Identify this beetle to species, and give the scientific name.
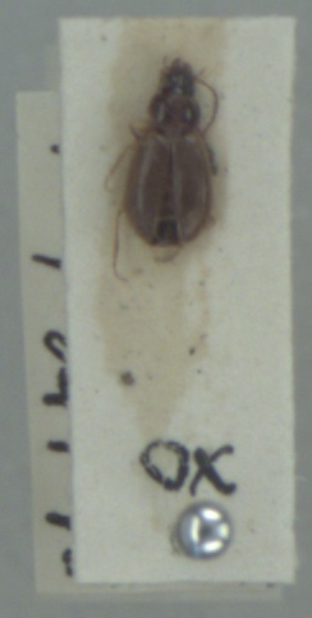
Trechus quadristriatus
